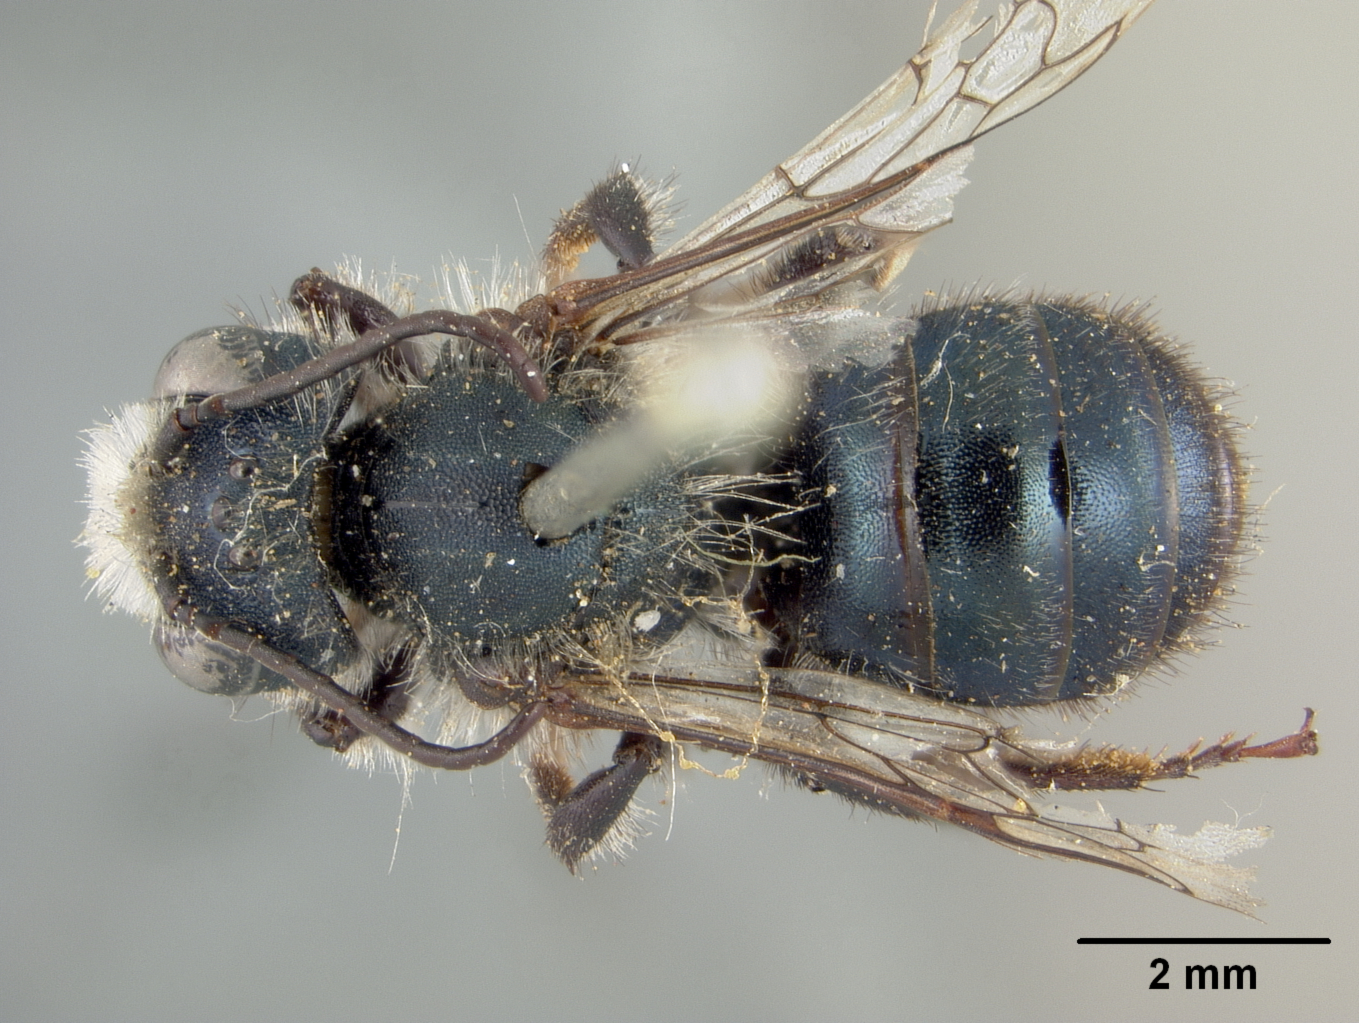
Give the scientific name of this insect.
Osmia seneciophila
